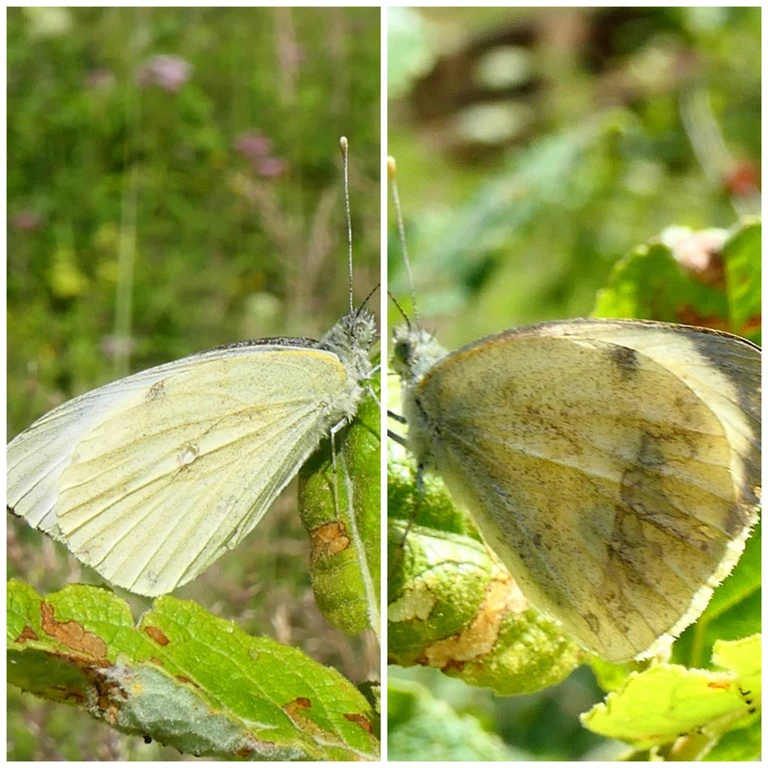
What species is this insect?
Pieris brassicae
